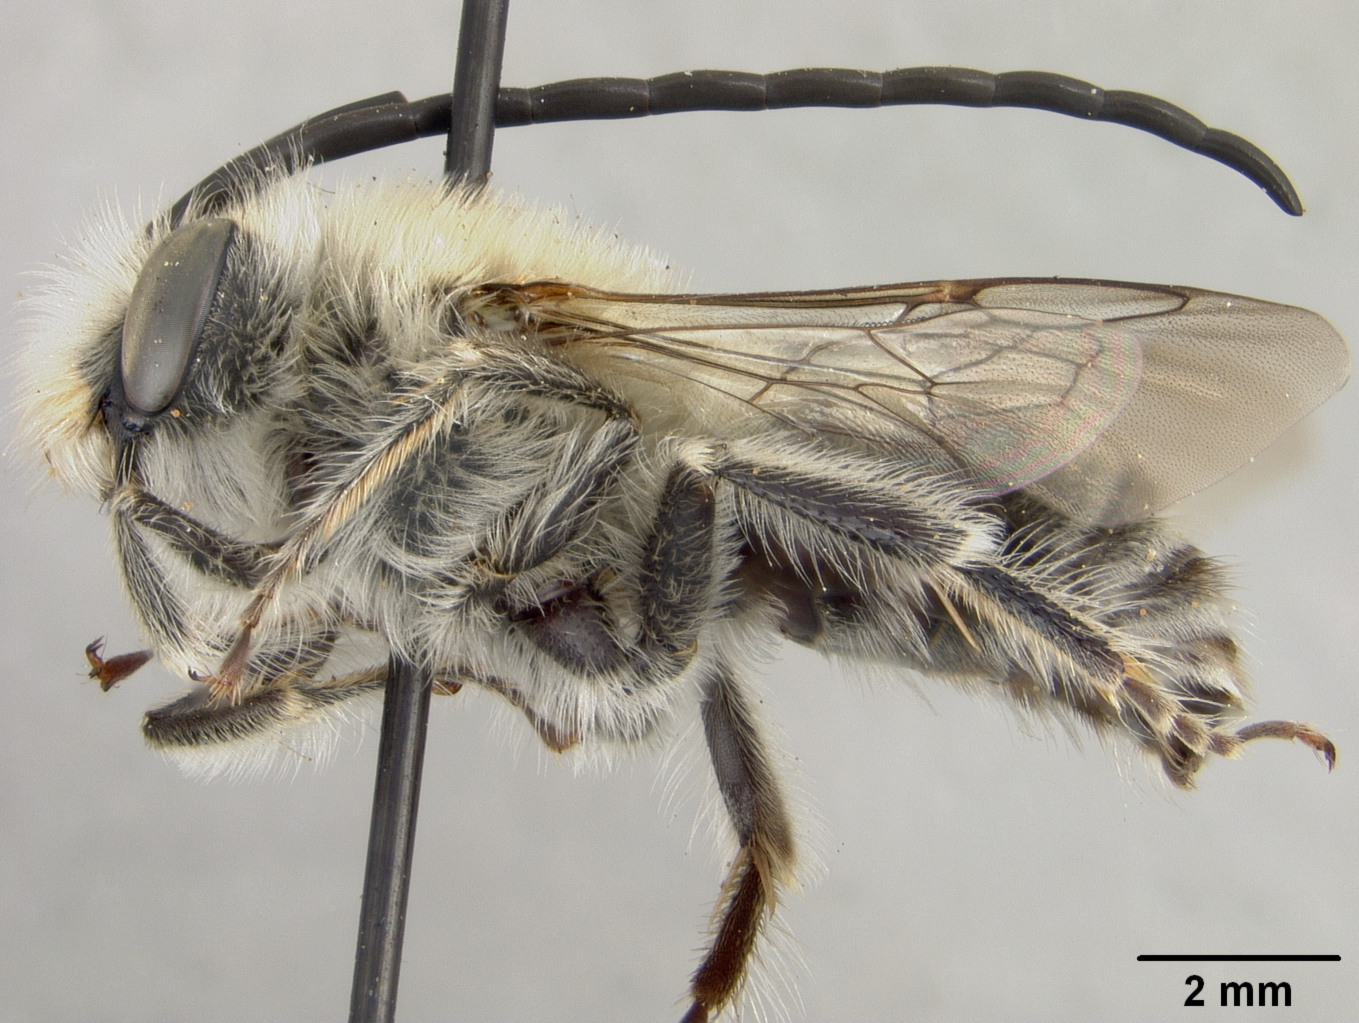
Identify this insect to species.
Tetralonia poetica
